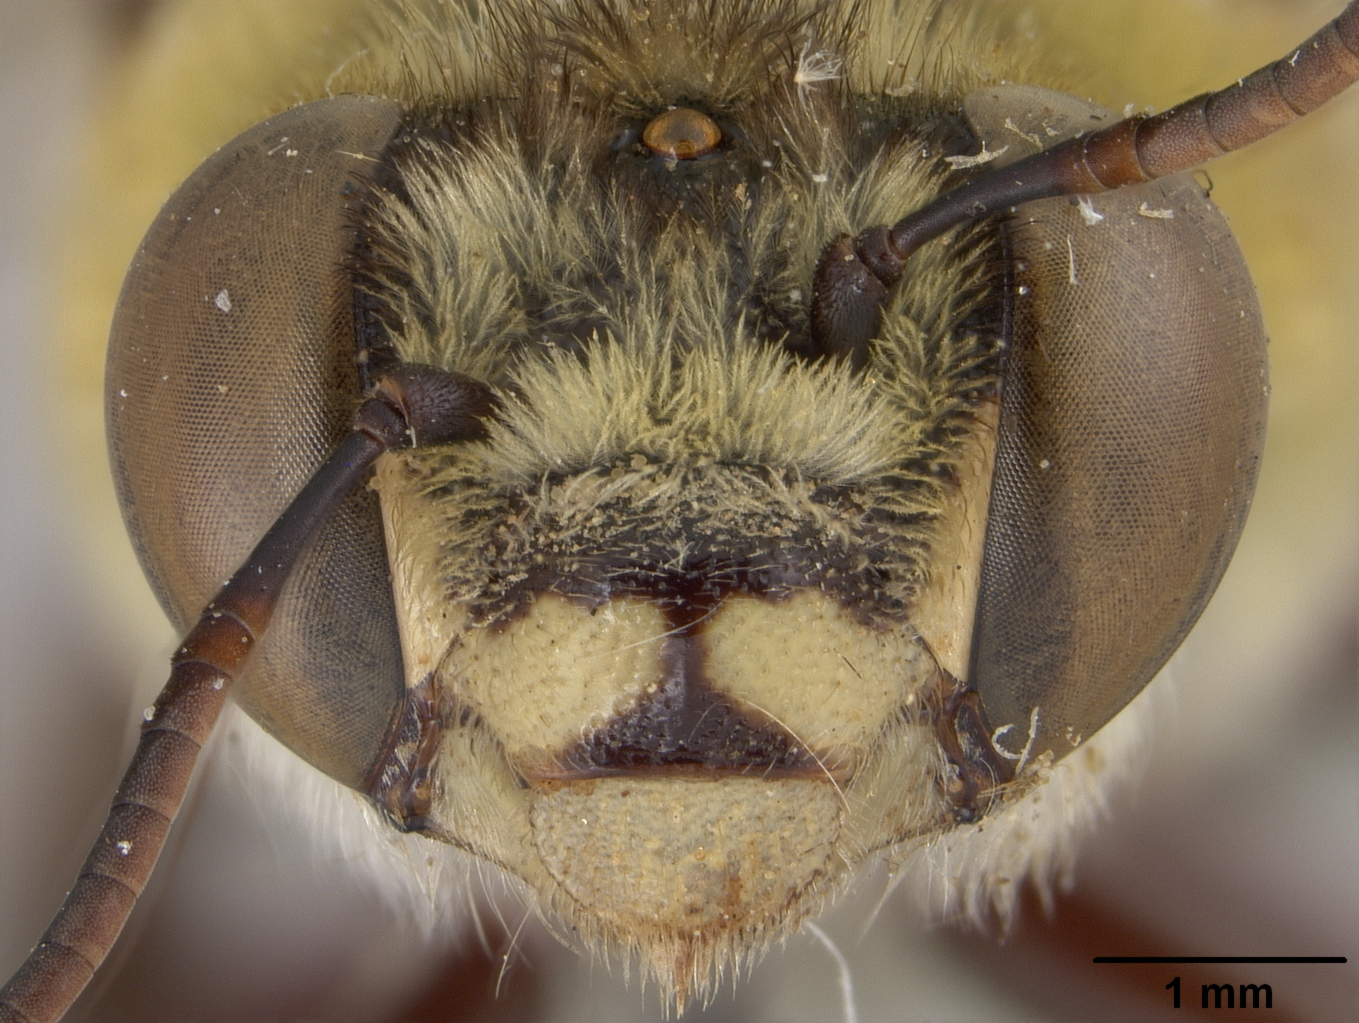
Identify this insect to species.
Centris nitida
